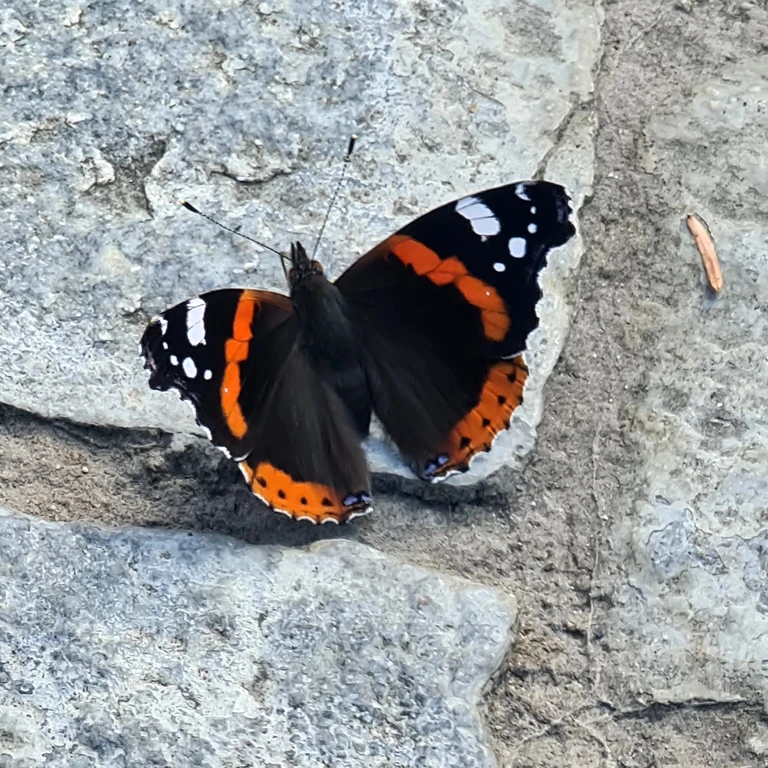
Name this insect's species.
Vanessa atalanta
